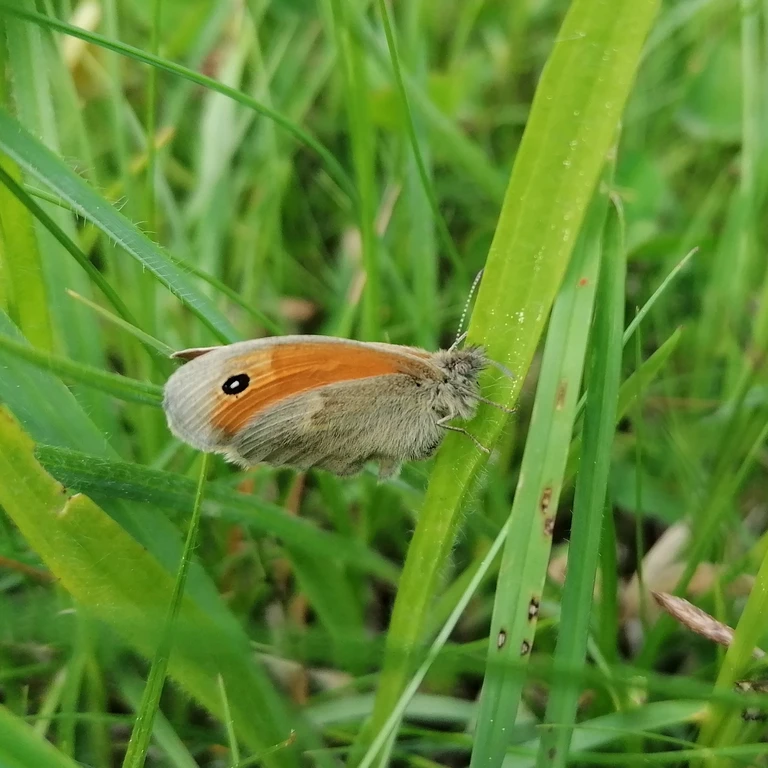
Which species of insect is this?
Coenonympha pamphilus
